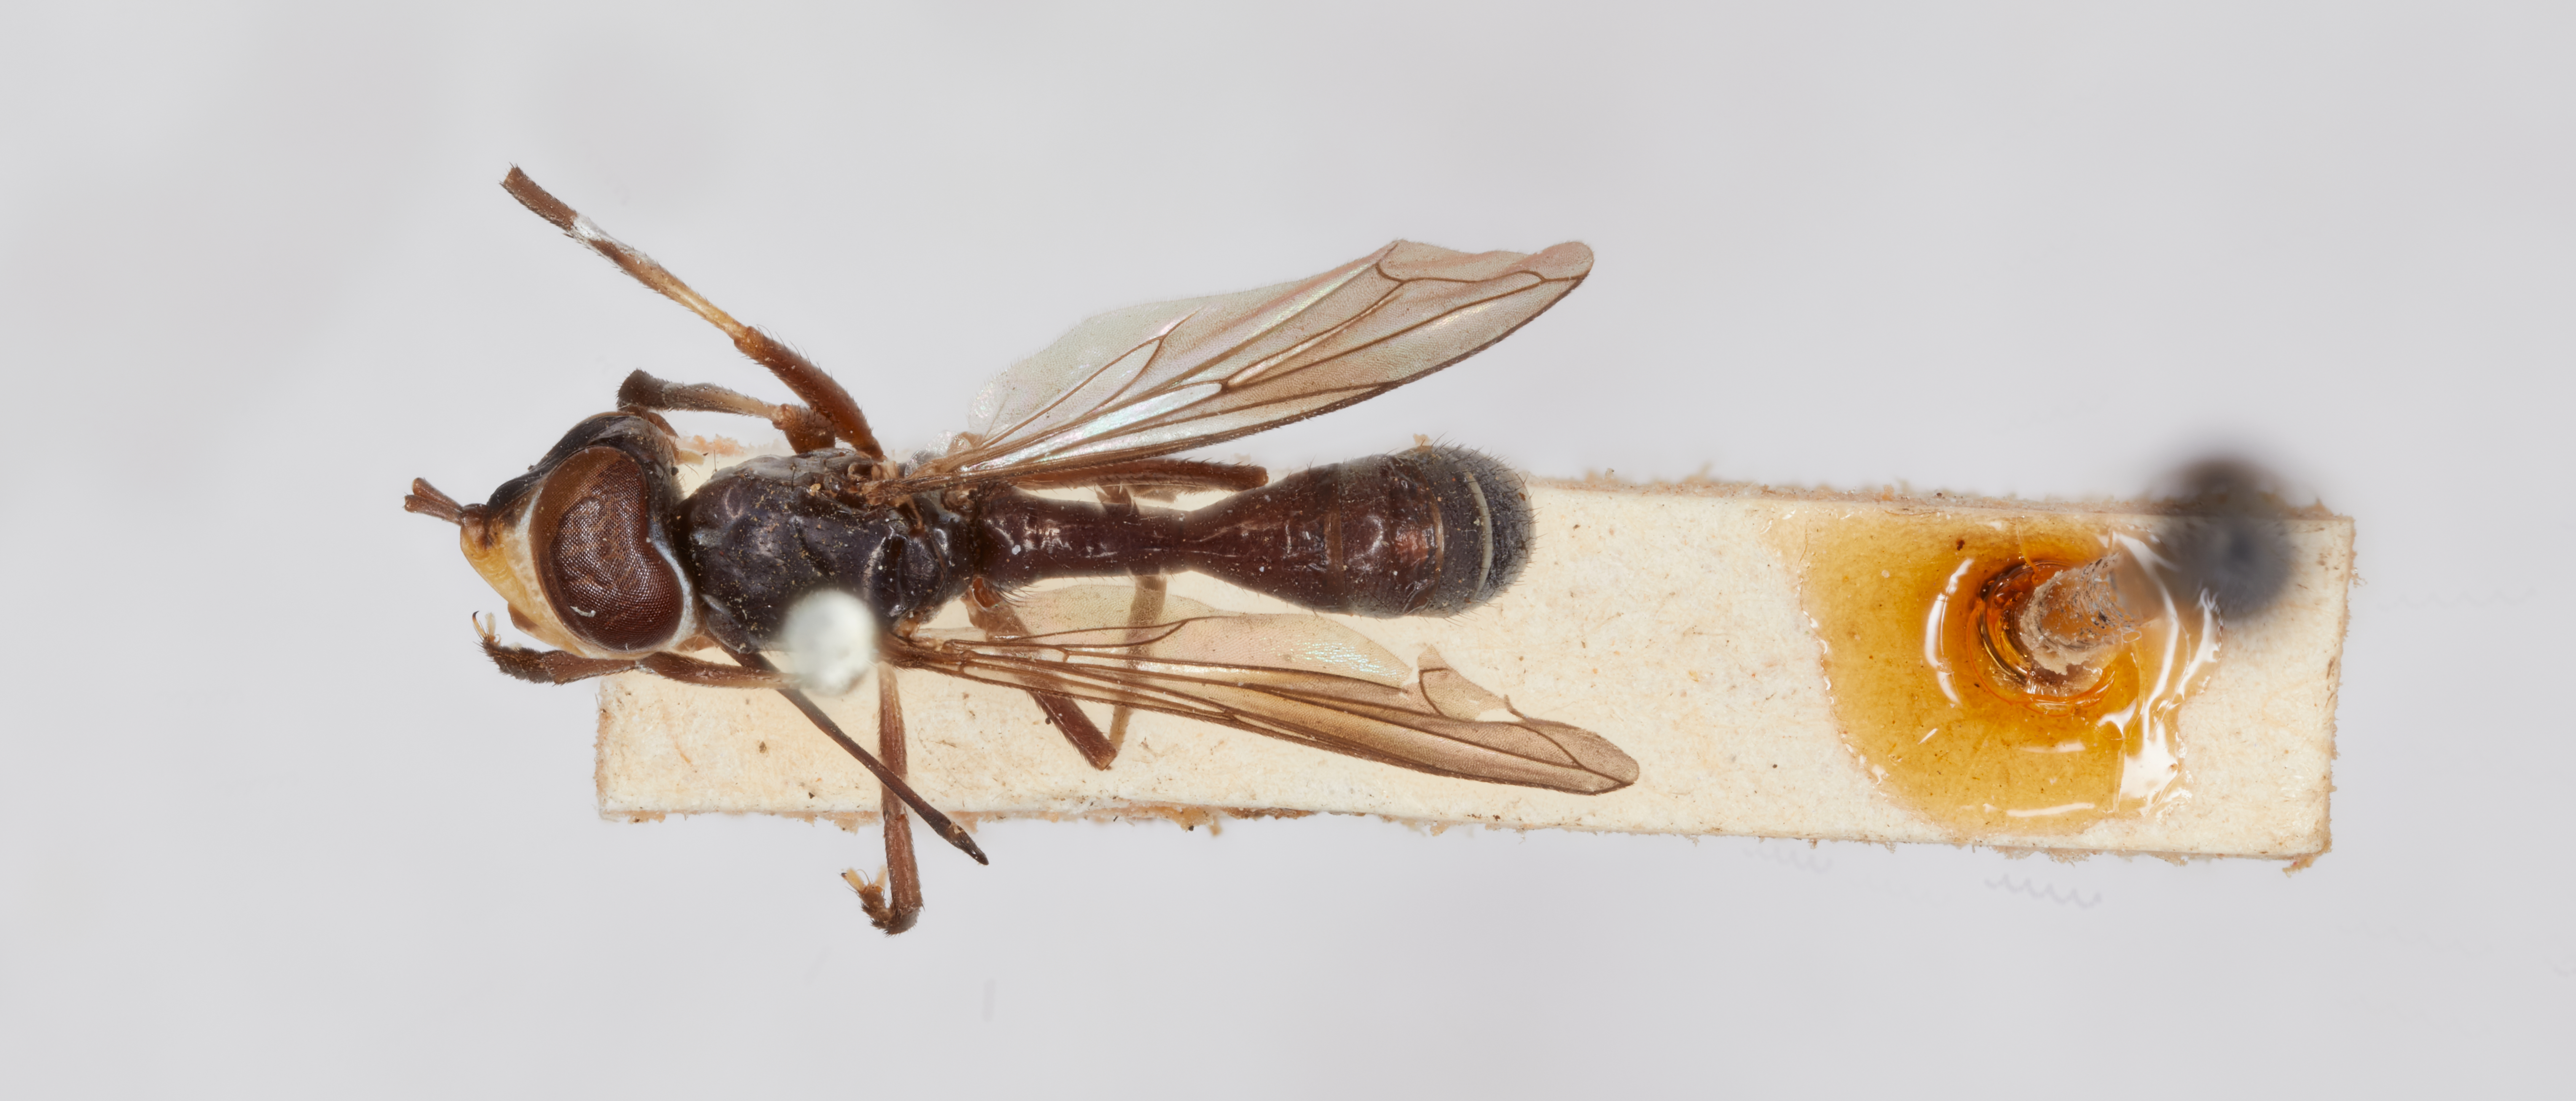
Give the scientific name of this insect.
Physoconops claripennis
